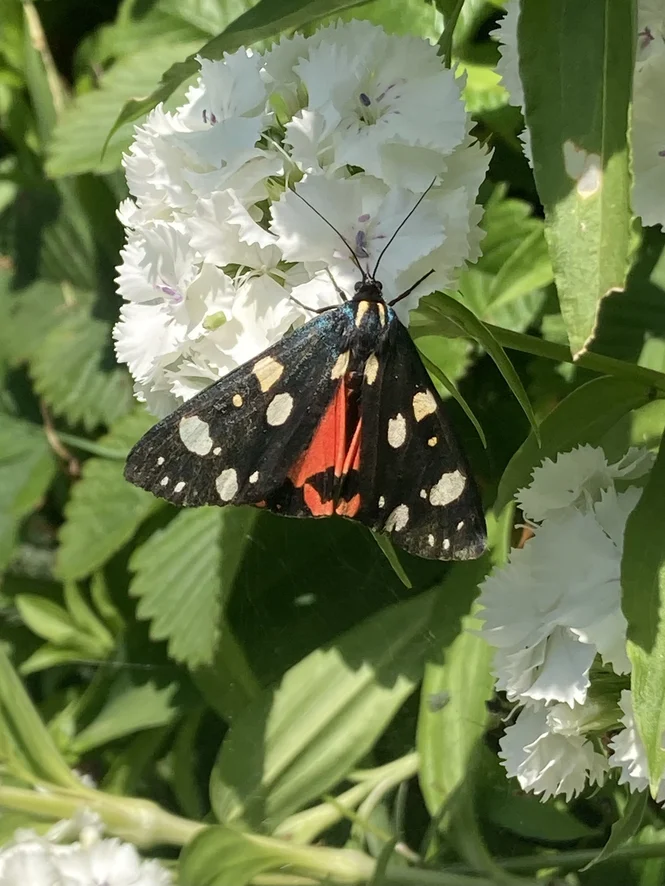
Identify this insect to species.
Callimorpha dominula
